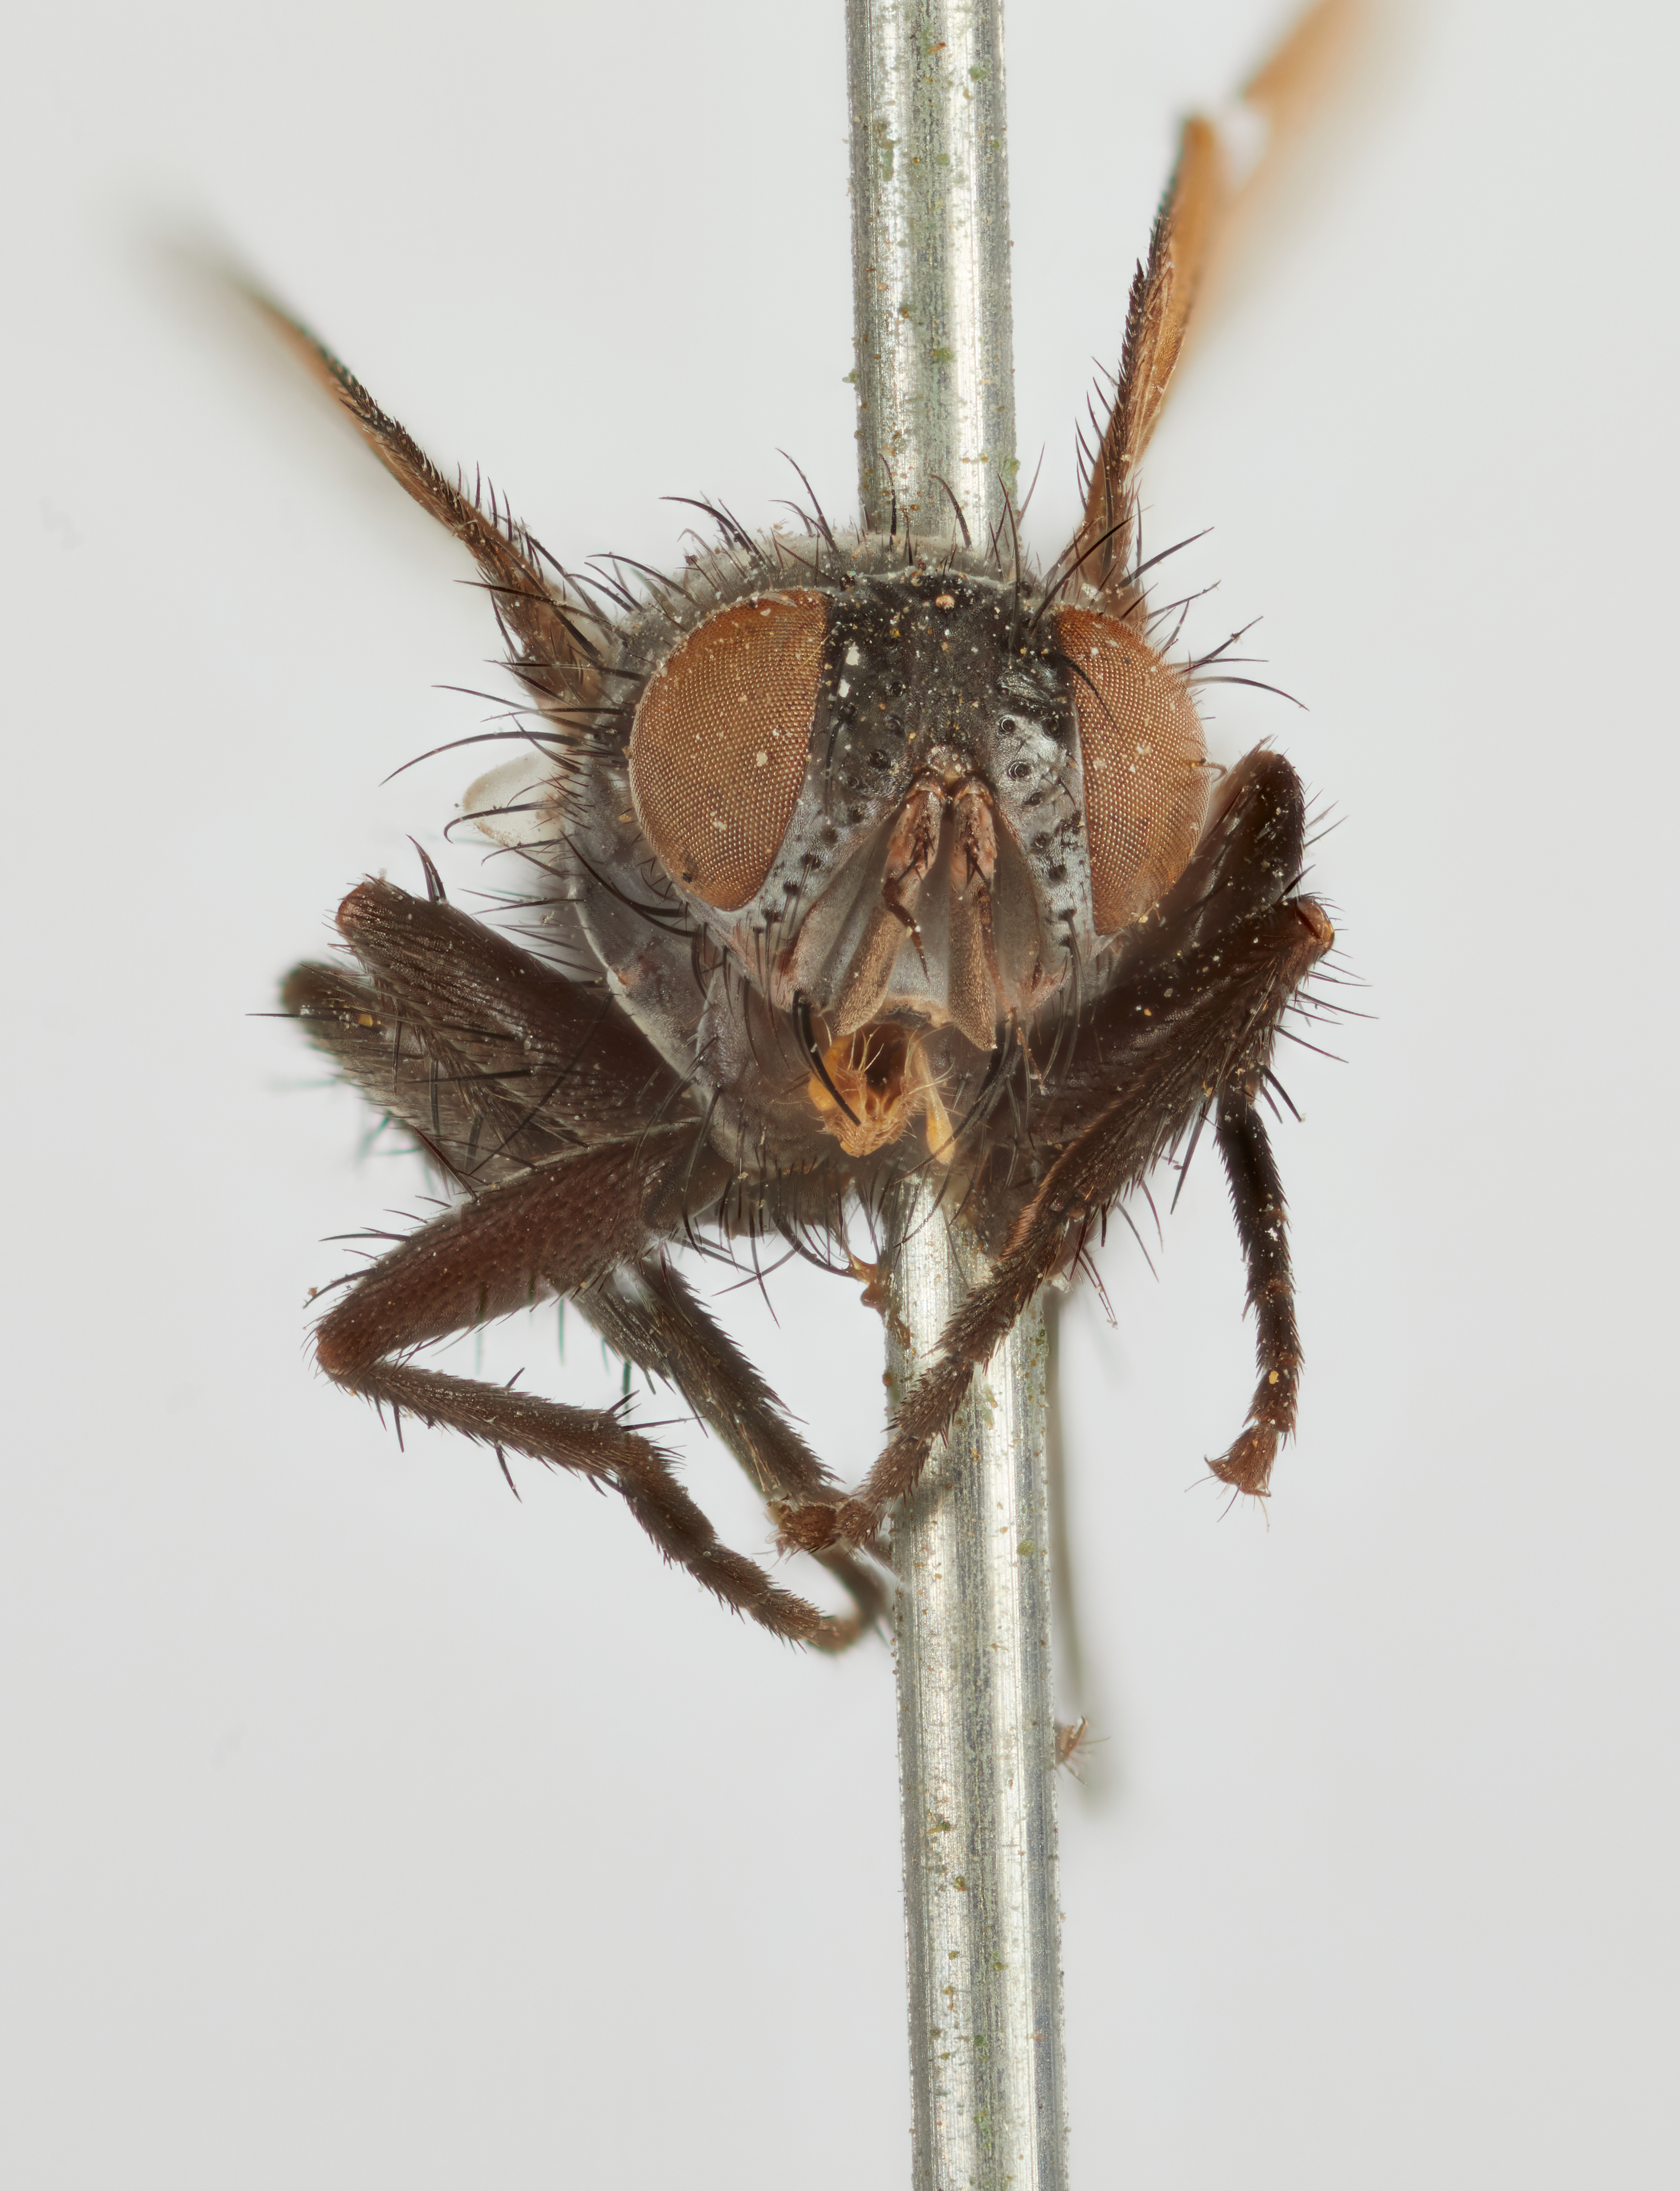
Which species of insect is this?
Metachaeta atra
